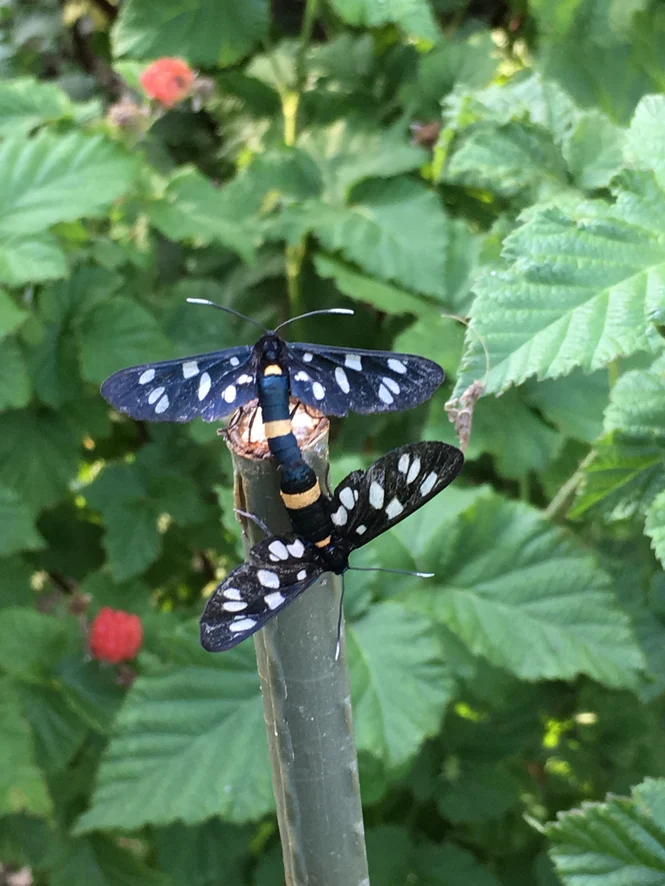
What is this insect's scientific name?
Amata phegea
